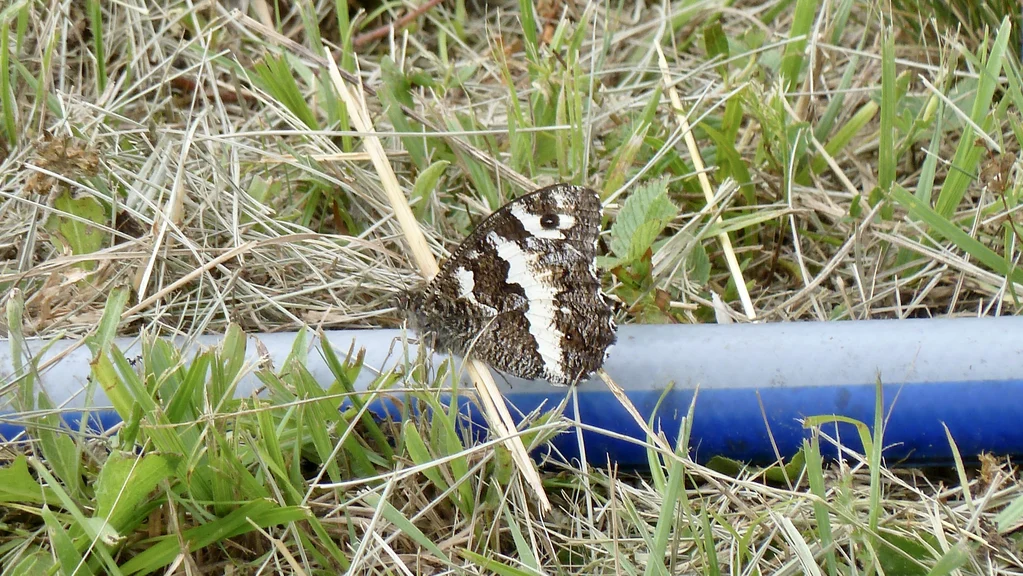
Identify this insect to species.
Brintesia circe
